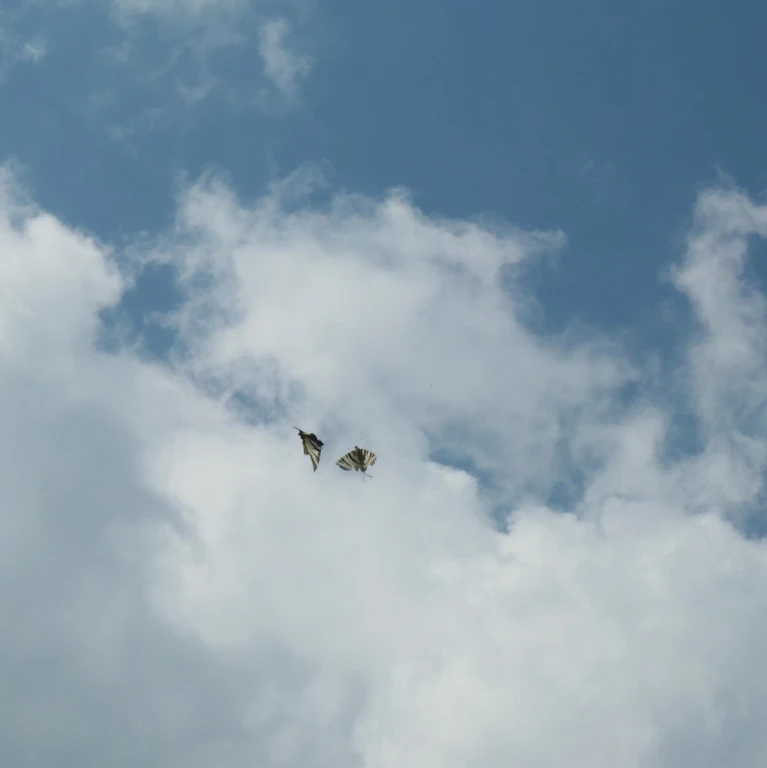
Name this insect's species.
Iphiclides podalirius
